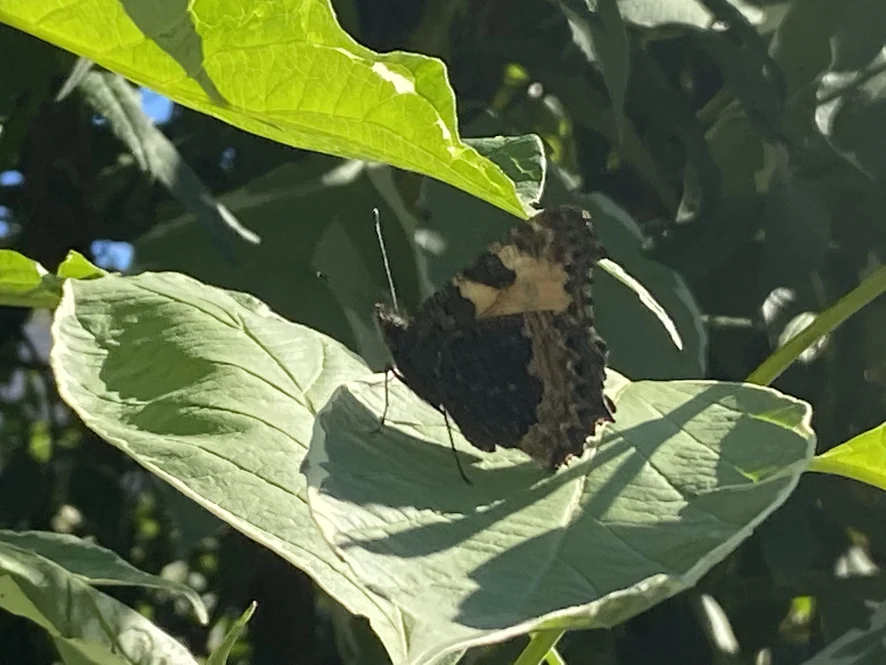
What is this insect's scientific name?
Aglais urticae
